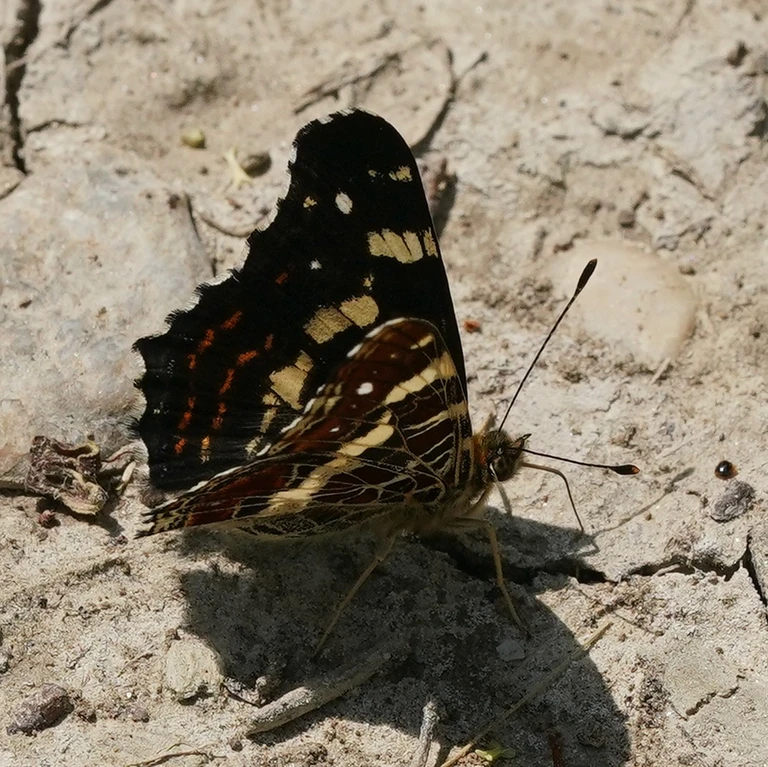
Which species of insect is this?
Araschnia levana
